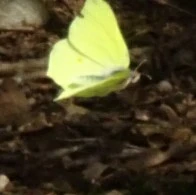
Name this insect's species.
Gonepteryx rhamni
